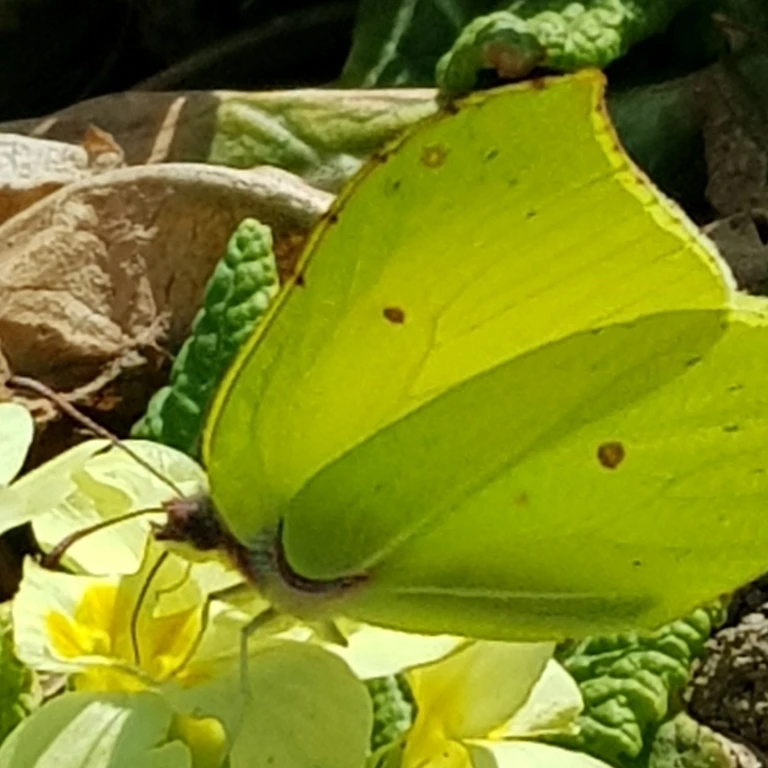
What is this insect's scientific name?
Gonepteryx rhamni
